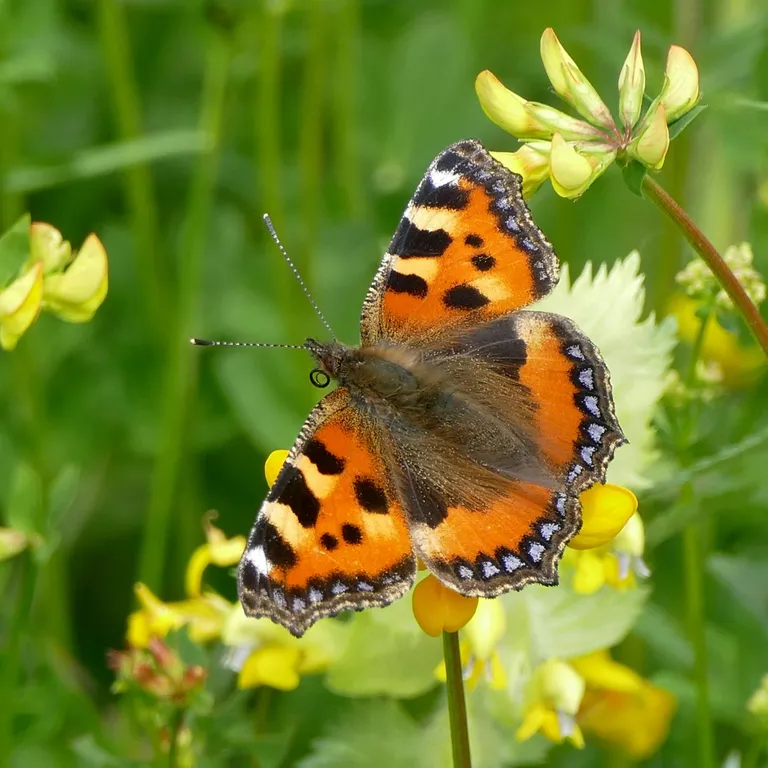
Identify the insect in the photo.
Aglais urticae
